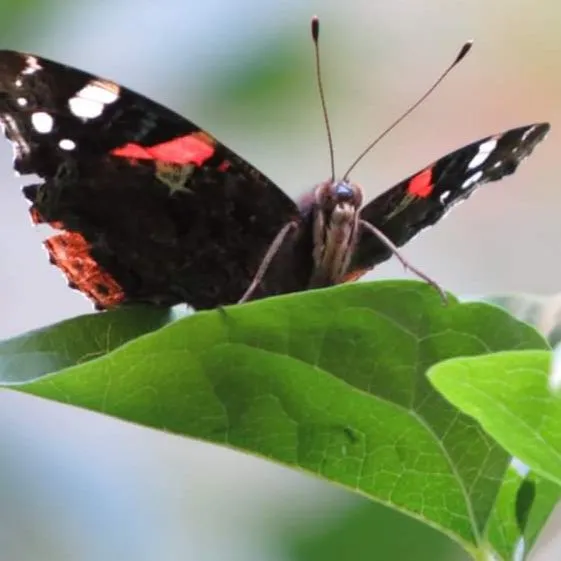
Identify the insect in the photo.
Vanessa atalanta
